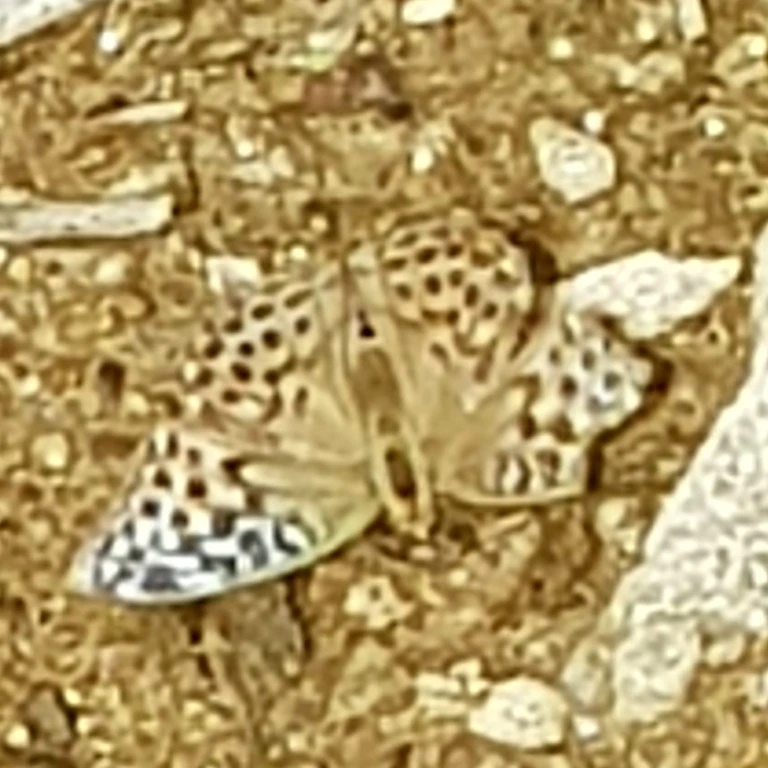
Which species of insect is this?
Argynnis paphia
